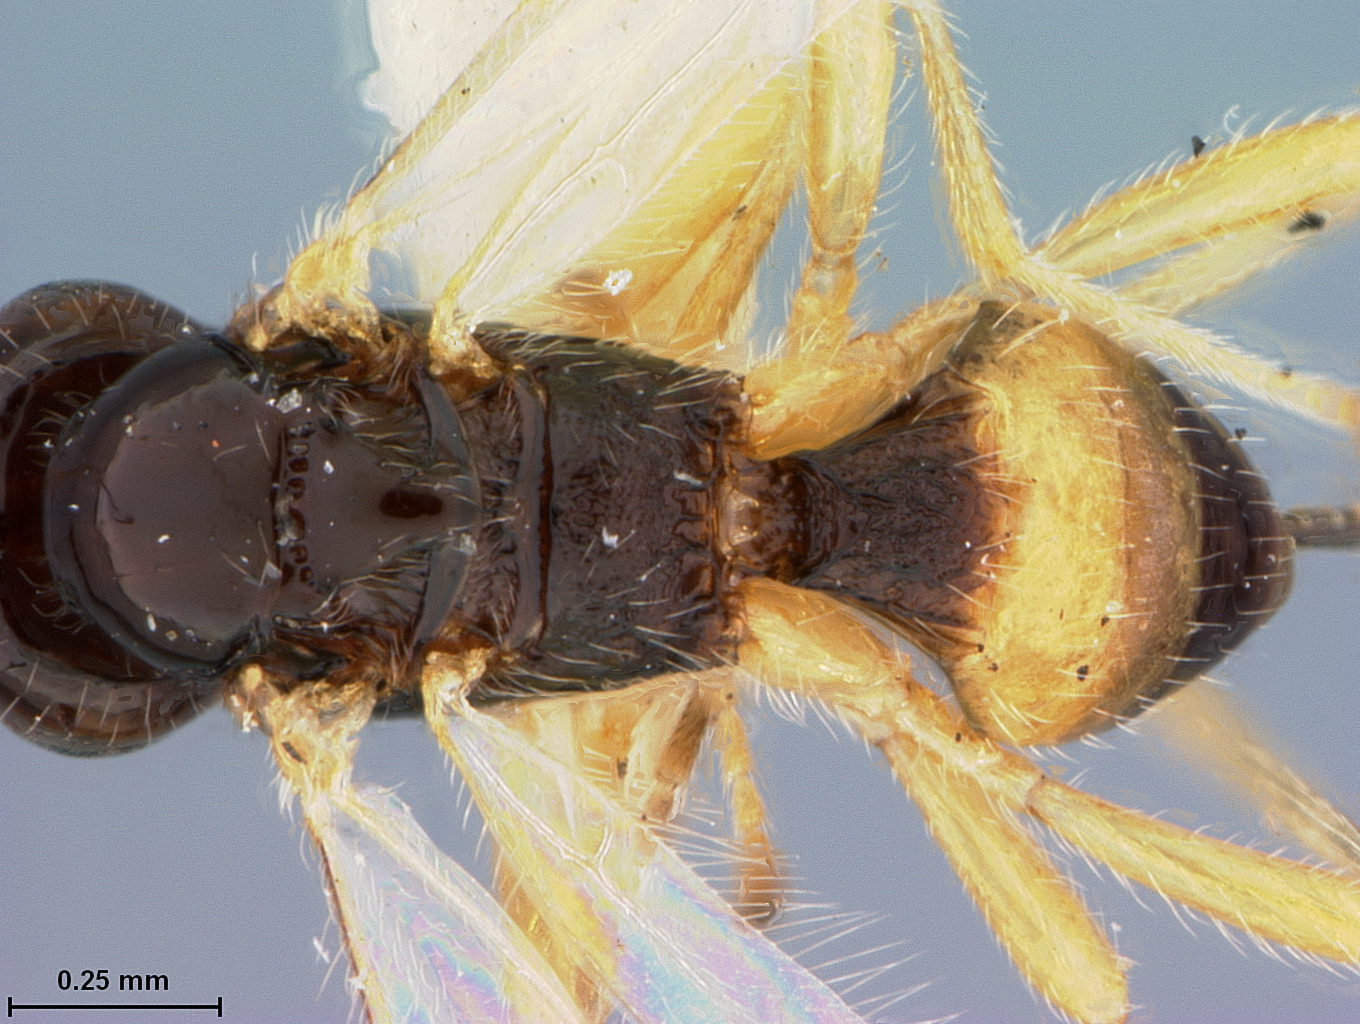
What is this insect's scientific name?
Opius virentis
